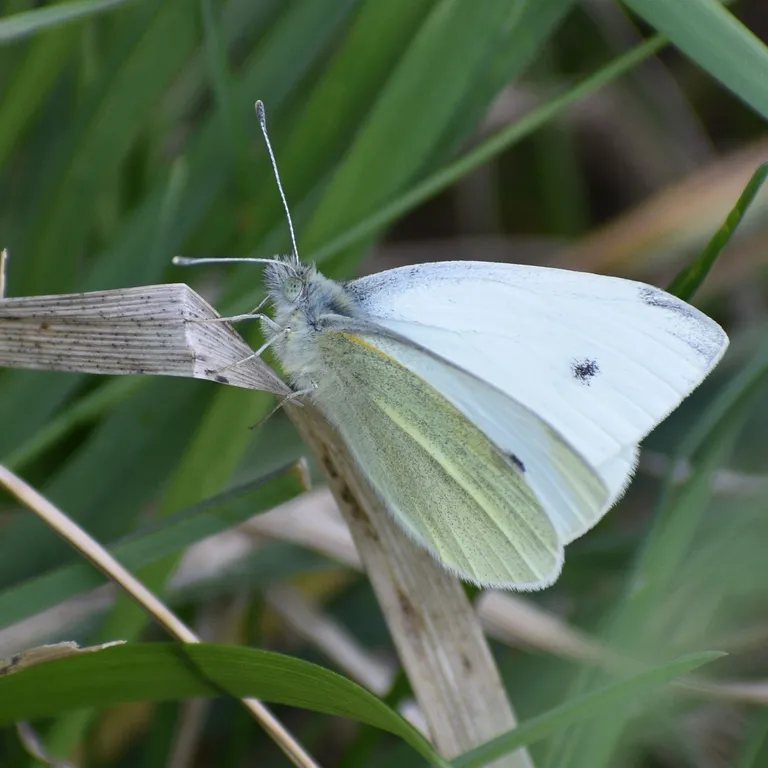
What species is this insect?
Pieris rapae
